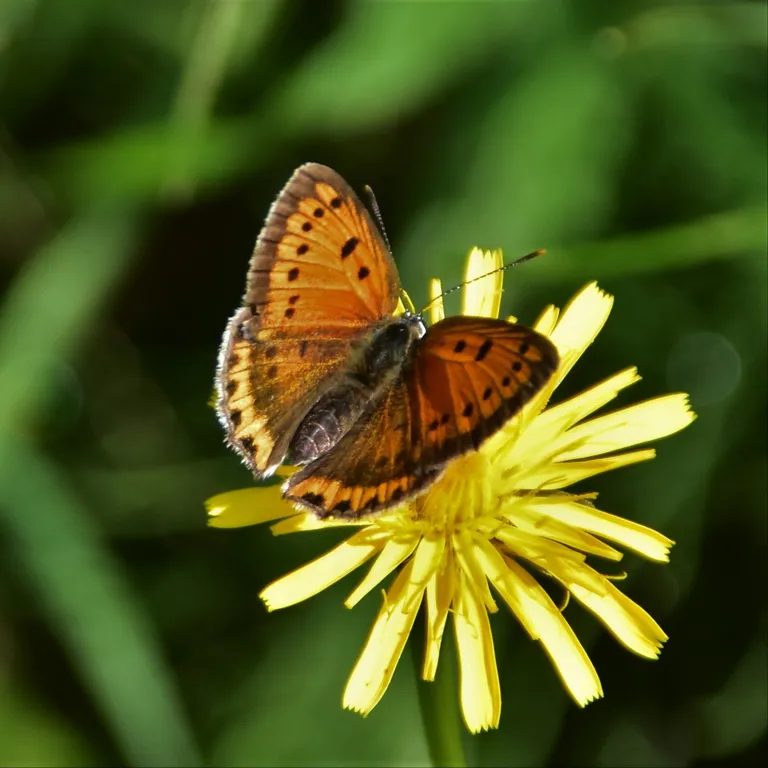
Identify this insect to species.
Lycaena dispar
